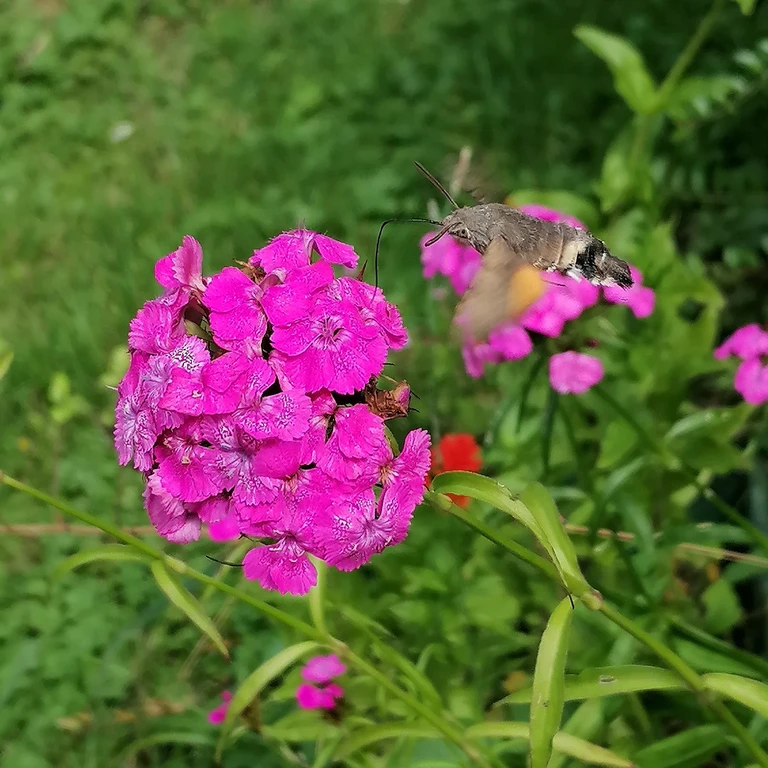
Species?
Macroglossum stellatarum
